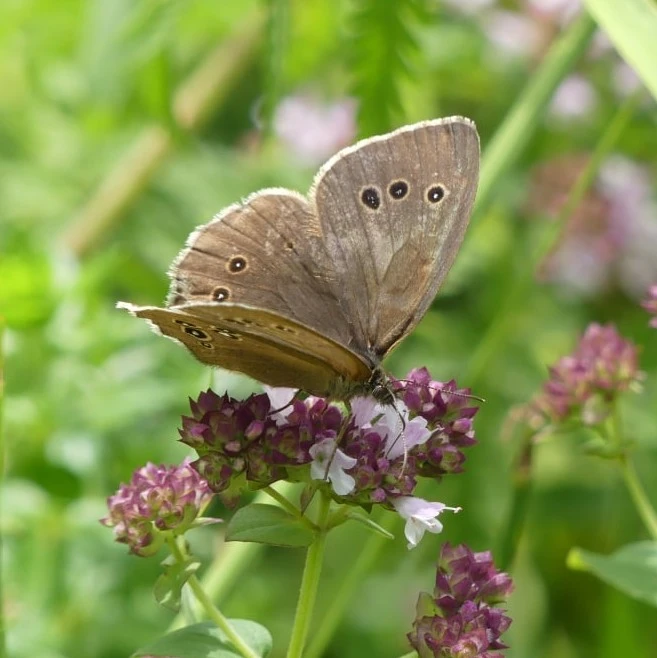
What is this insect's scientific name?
Aphantopus hyperantus
